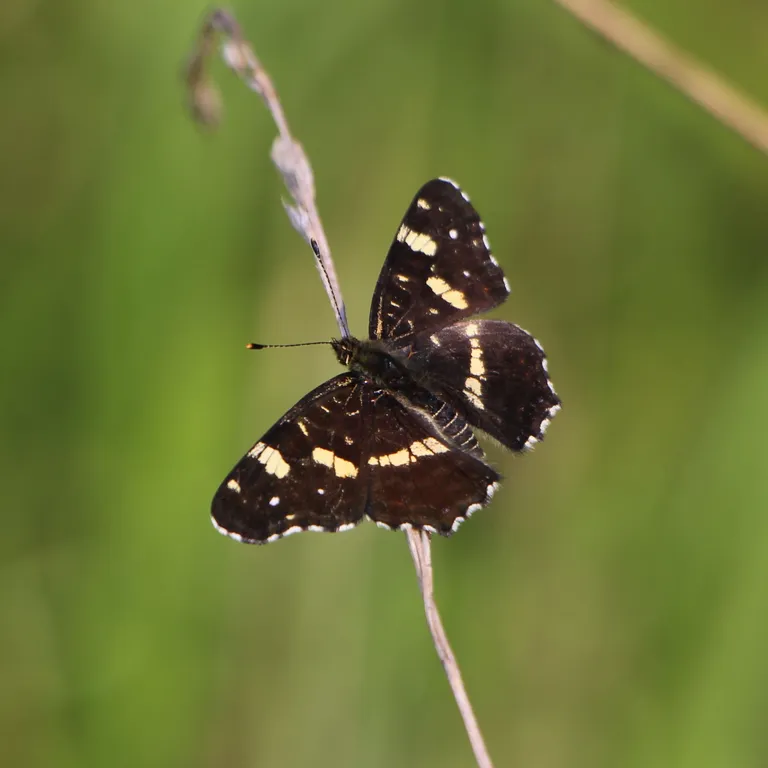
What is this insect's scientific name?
Araschnia levana
